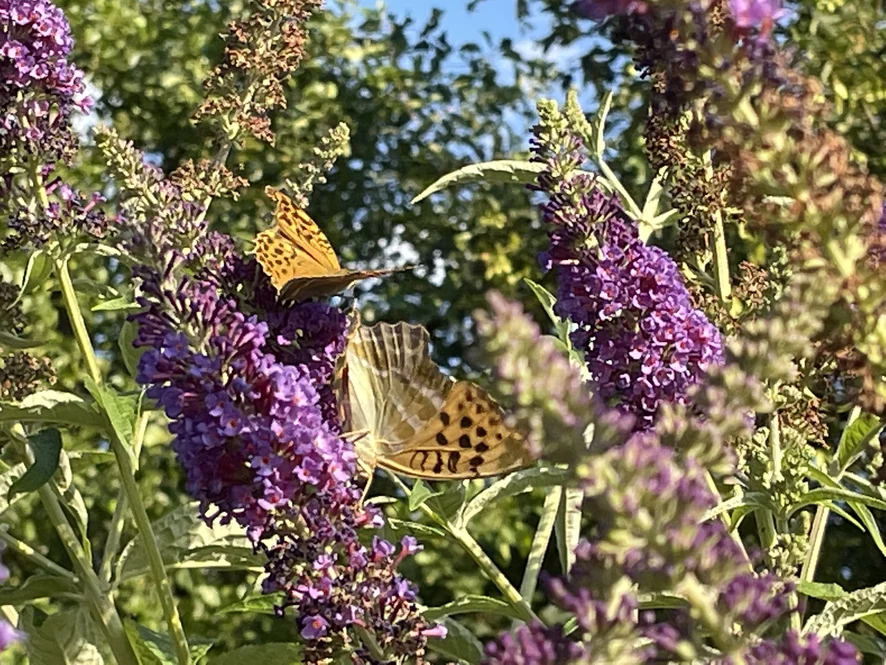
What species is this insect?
Argynnis paphia
